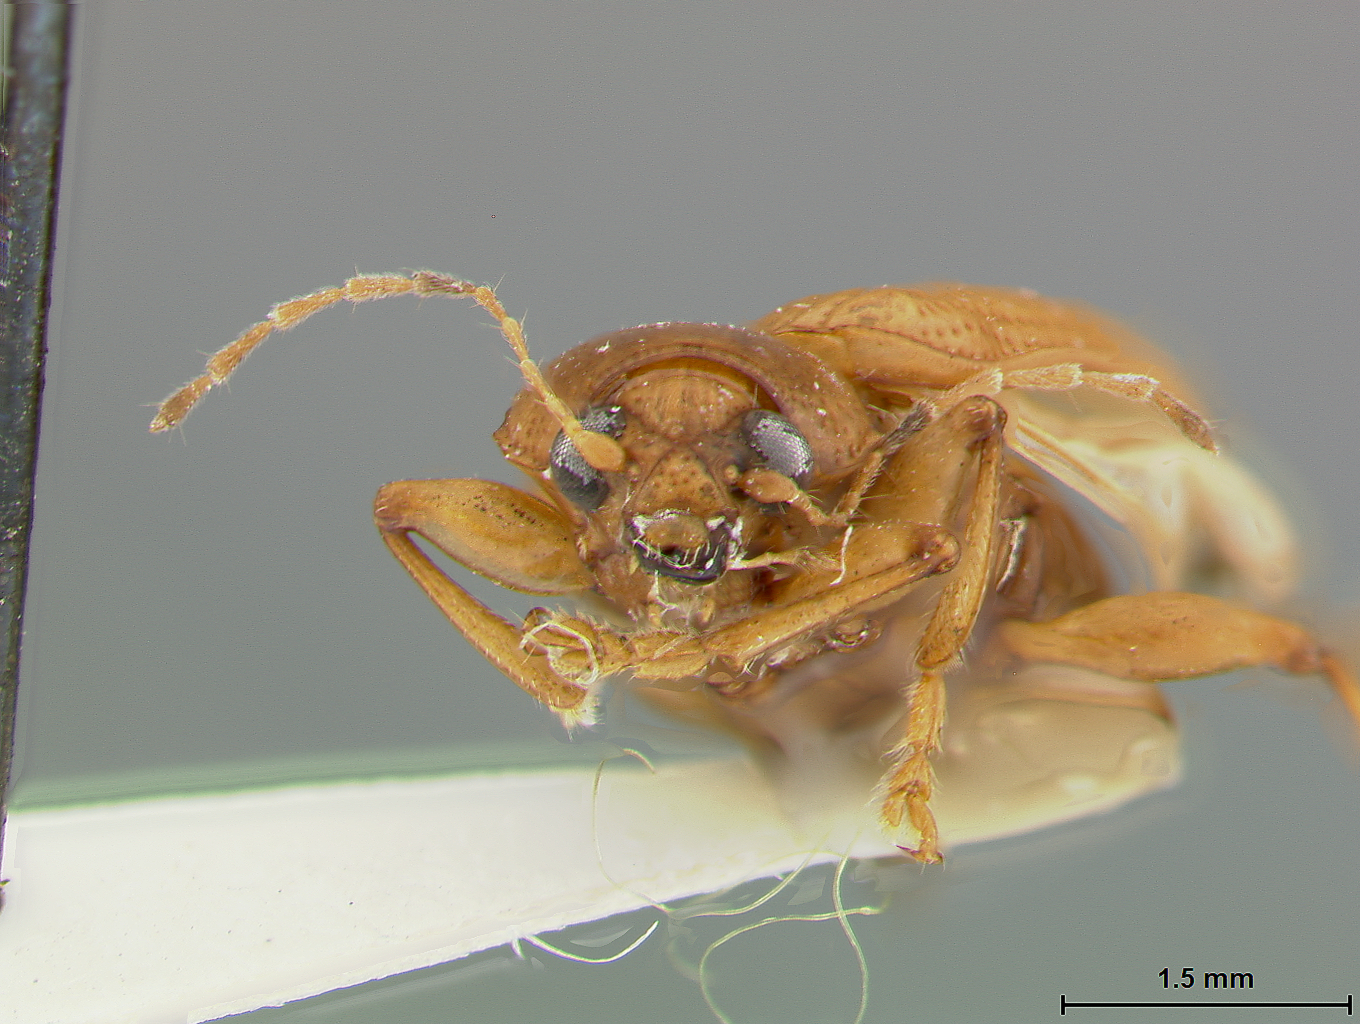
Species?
Colaspis cacaoi
